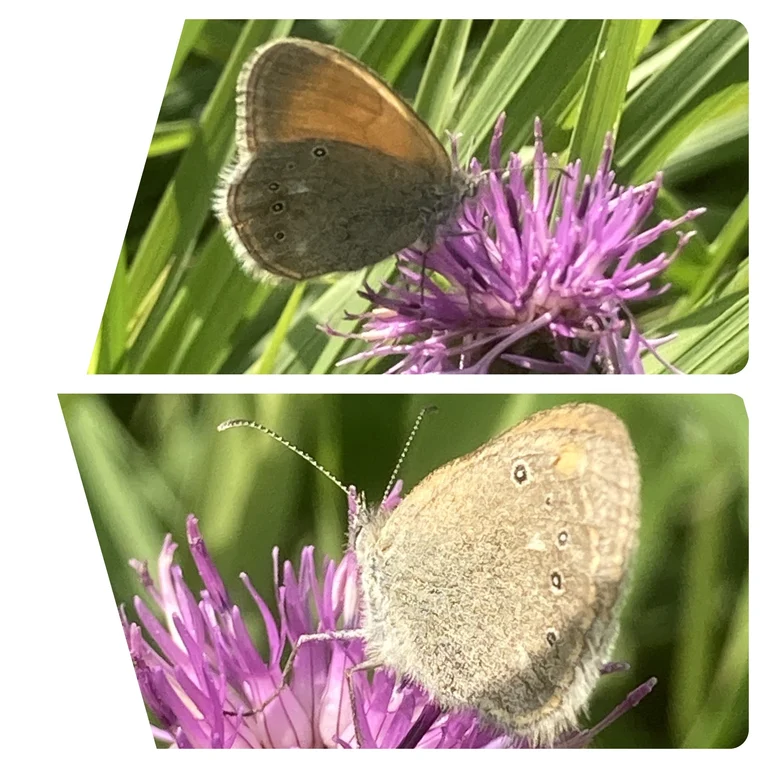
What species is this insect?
Coenonympha glycerion (also Coenonympha iphis)
